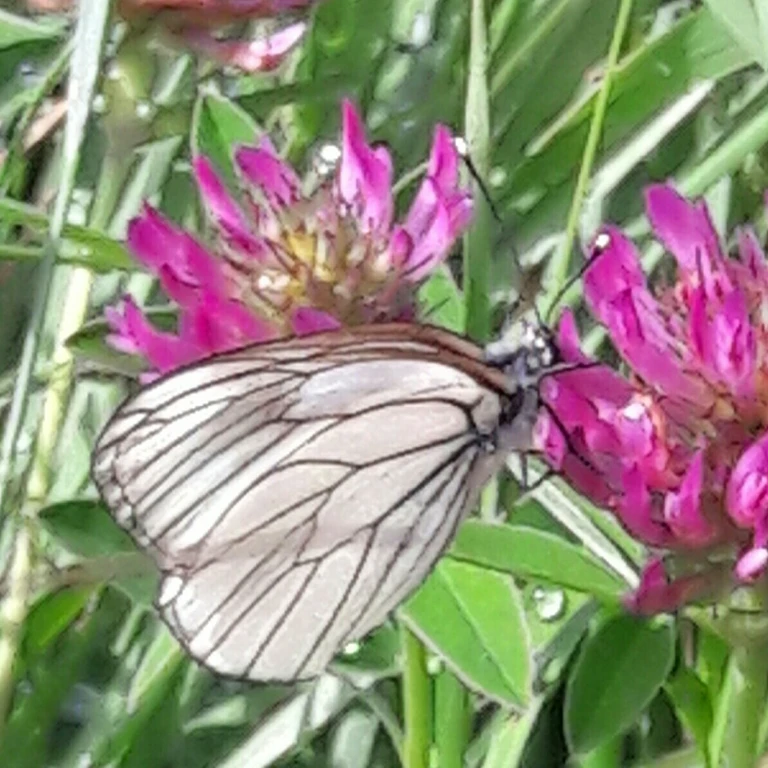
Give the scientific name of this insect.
Aporia crataegi
